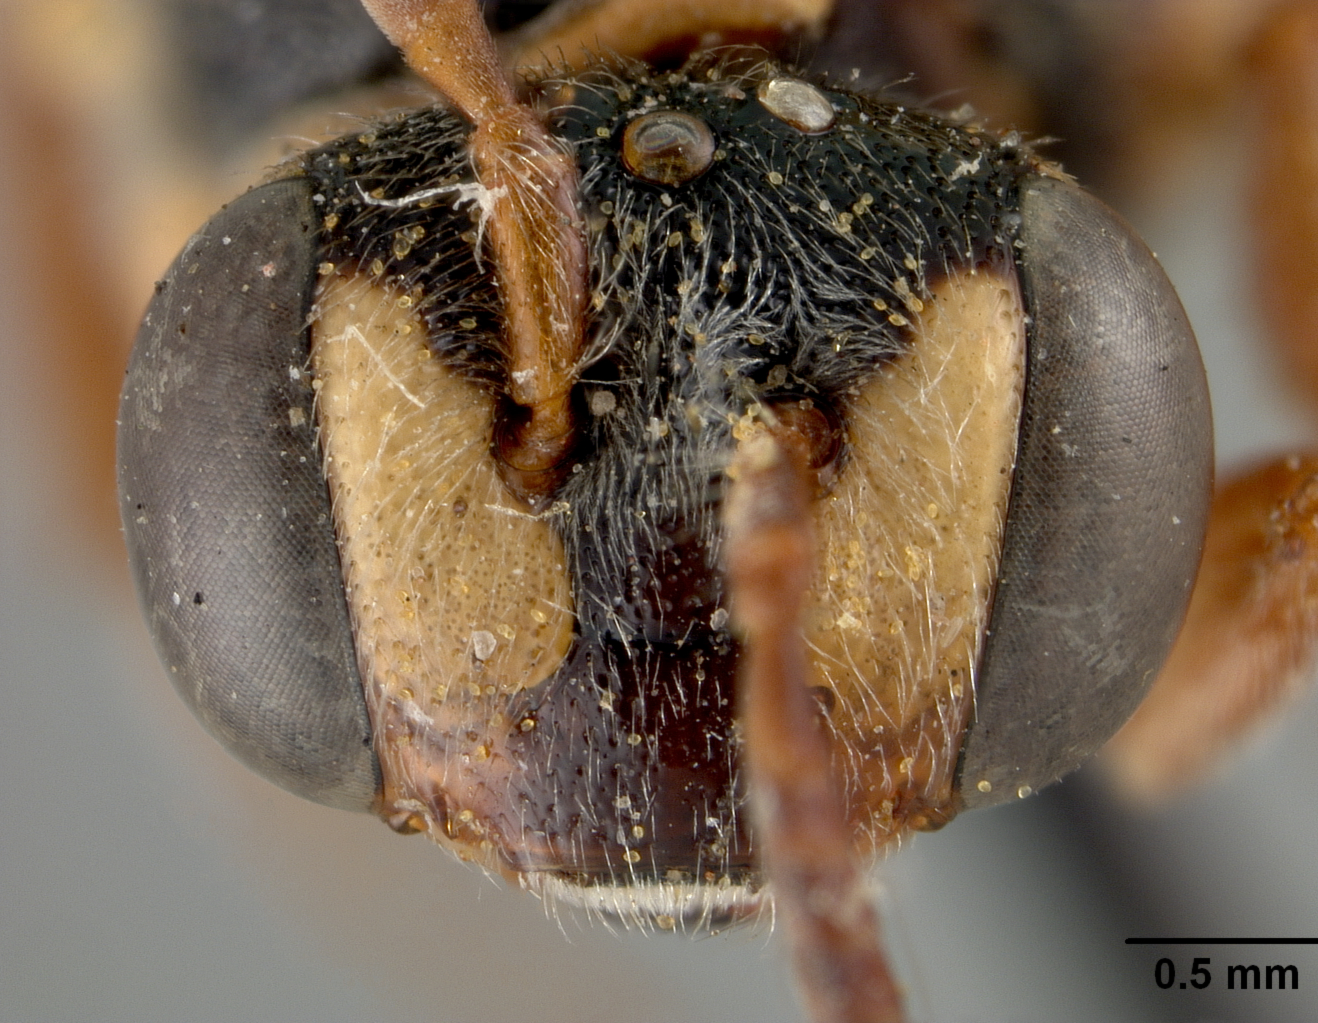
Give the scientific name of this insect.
Nomada vierecki
